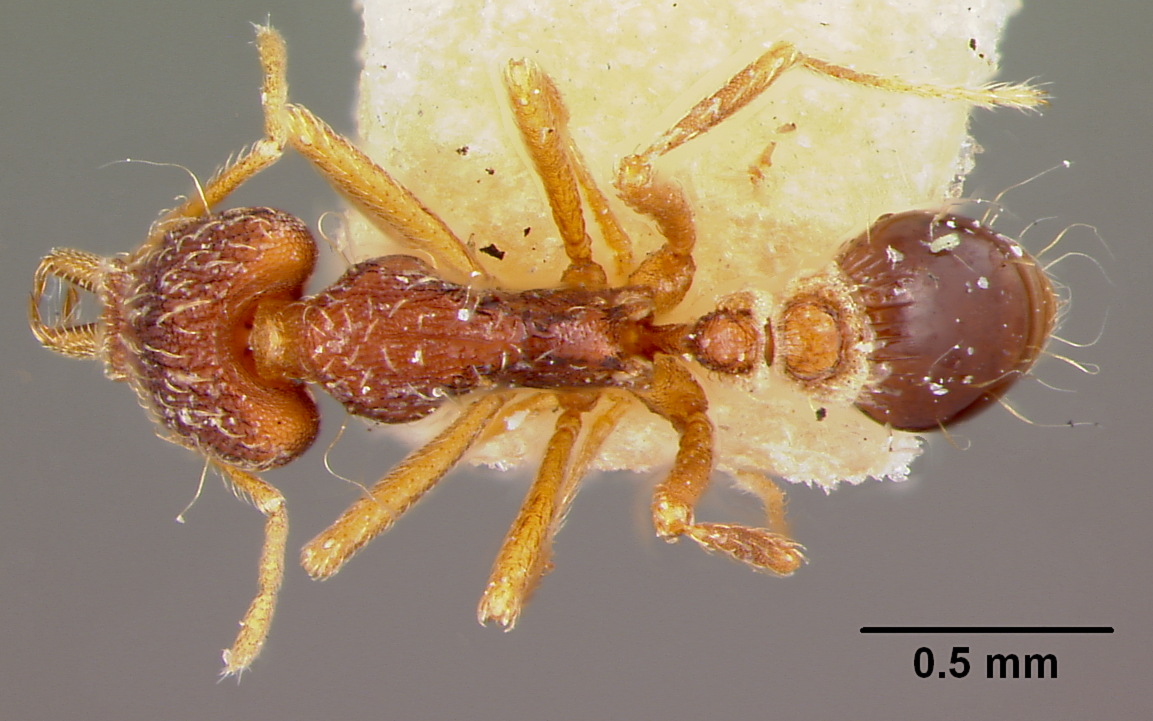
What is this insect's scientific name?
Strumigenys micretes
